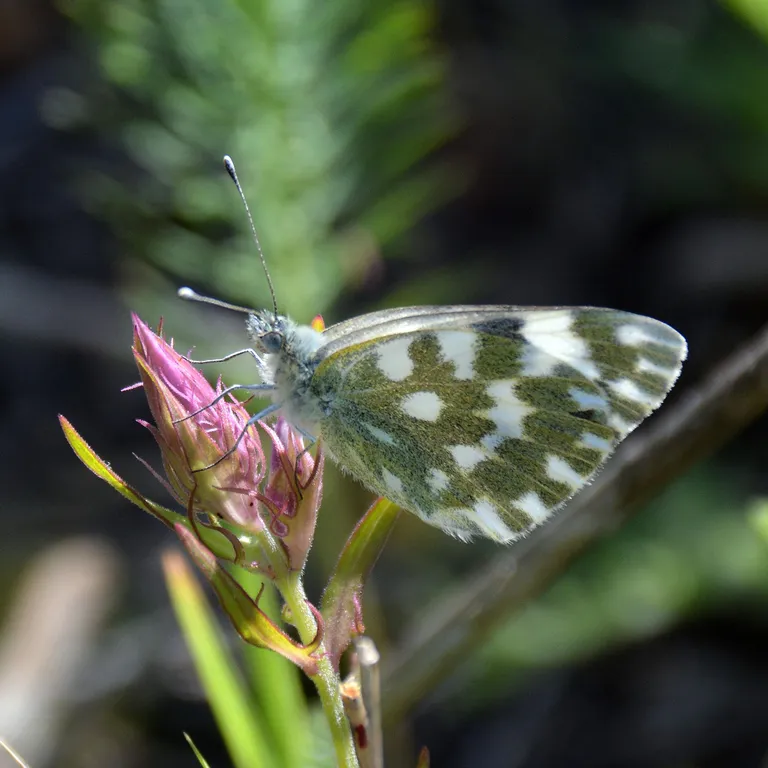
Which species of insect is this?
Pontia edusa
